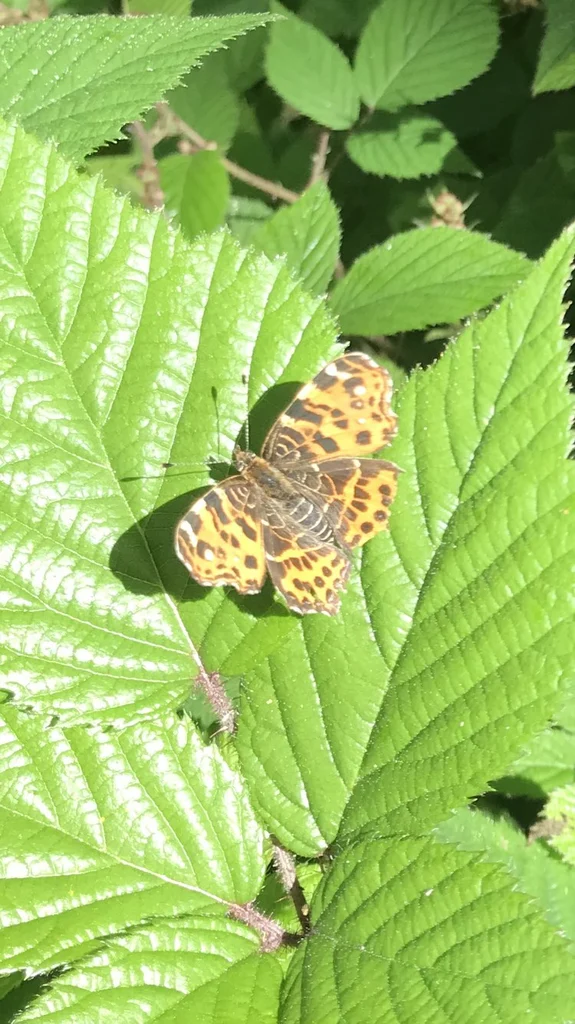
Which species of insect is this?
Araschnia levana
